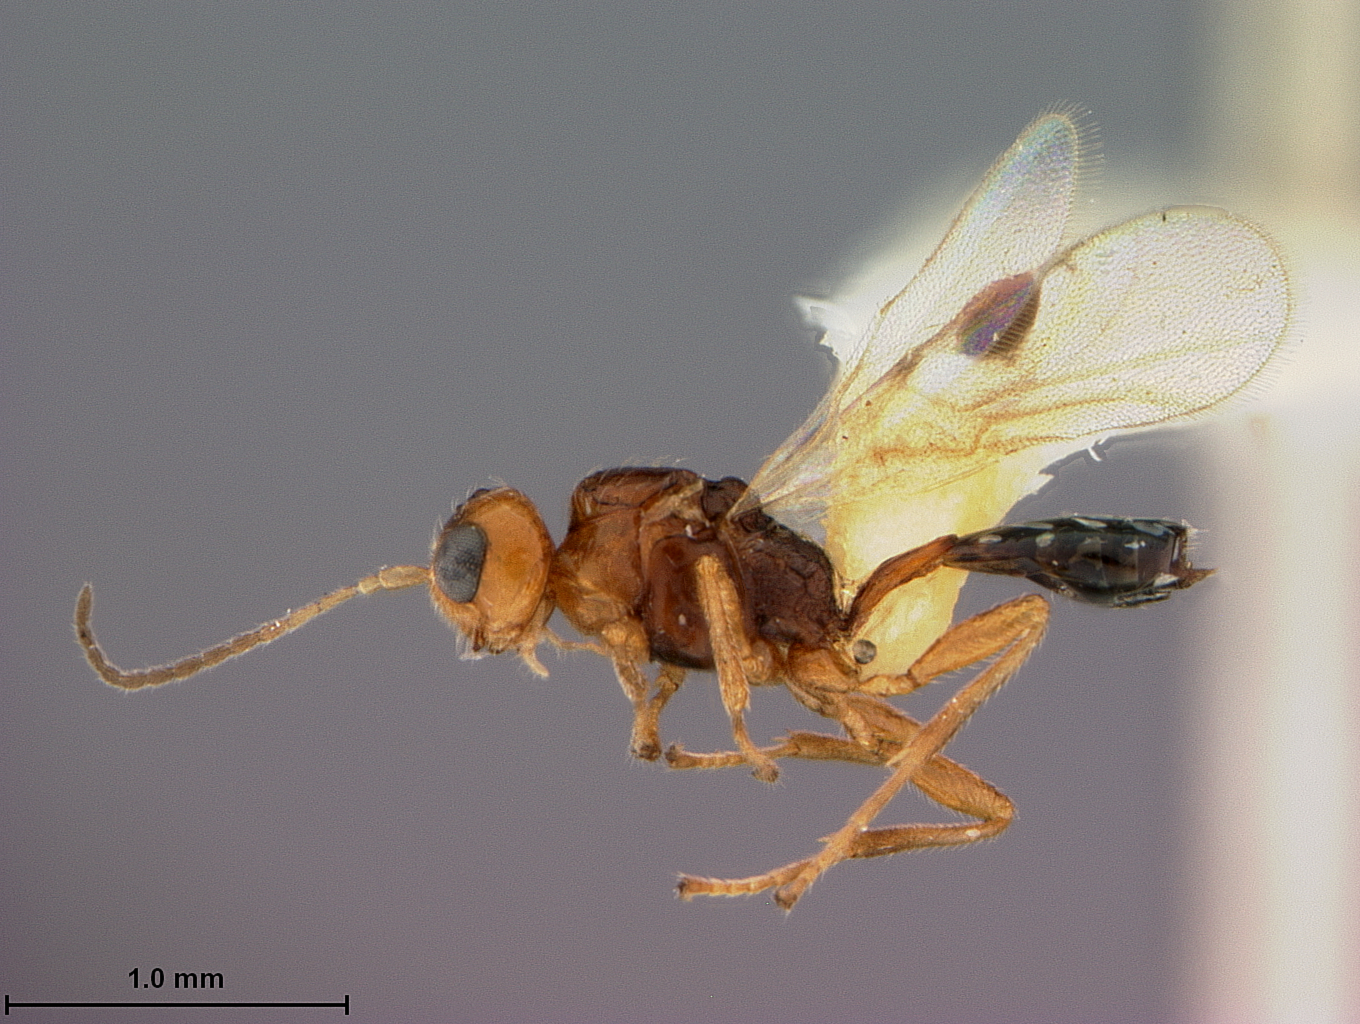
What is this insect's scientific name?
Euphoriella nixoni
